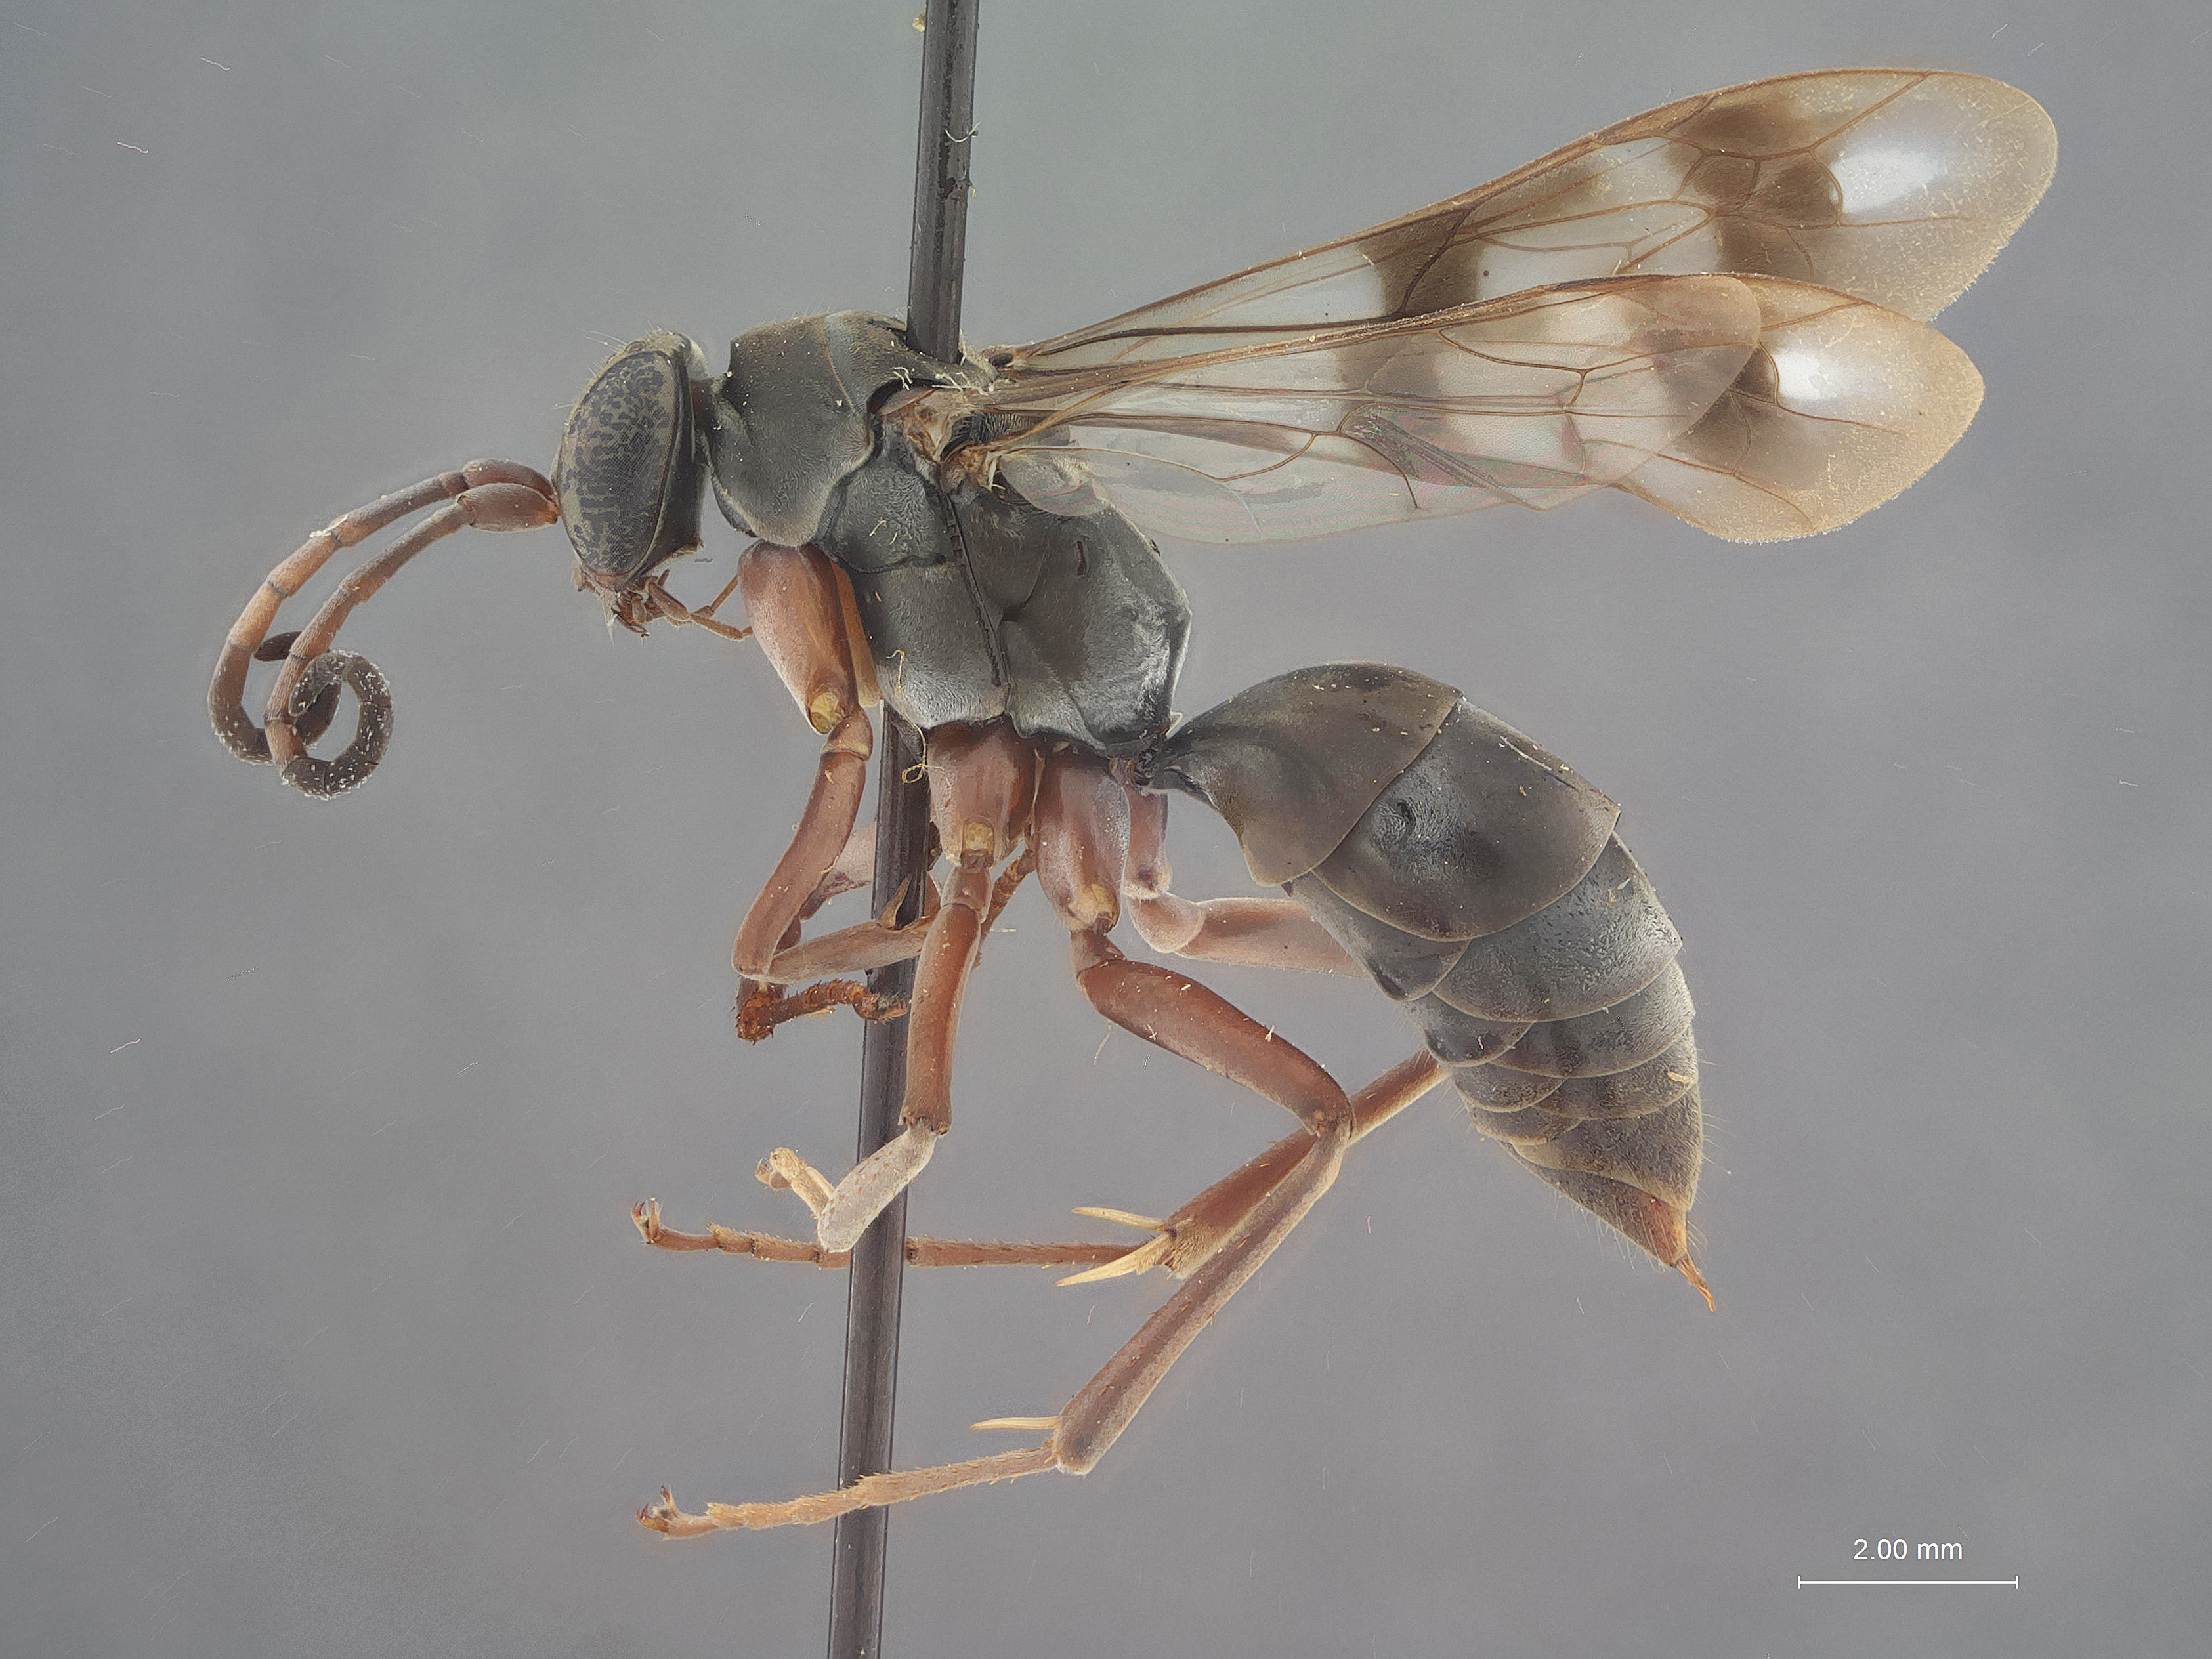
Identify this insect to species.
Balboana cameroni
